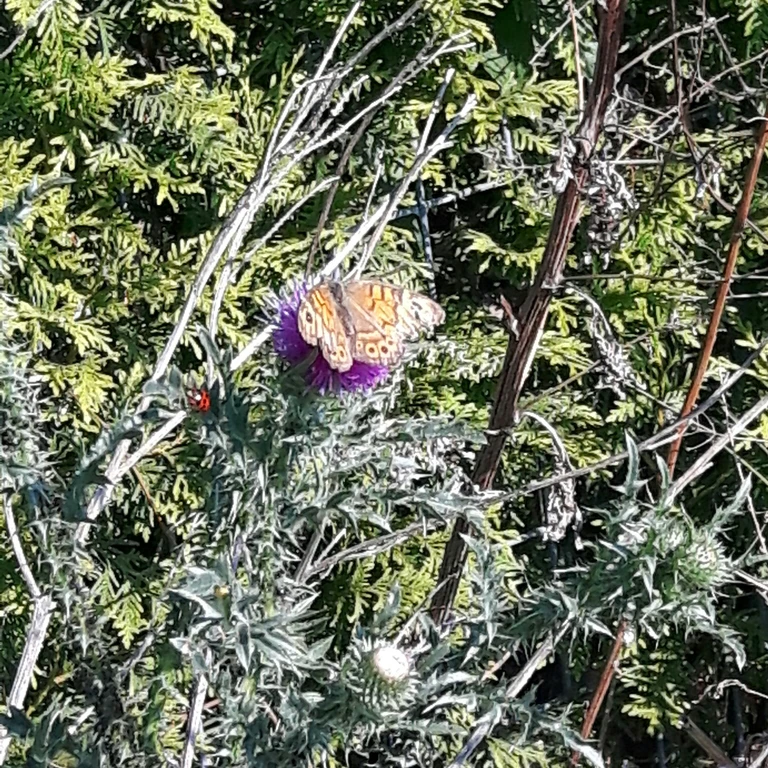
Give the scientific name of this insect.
Lasiommata megera (also Pararge megera)
